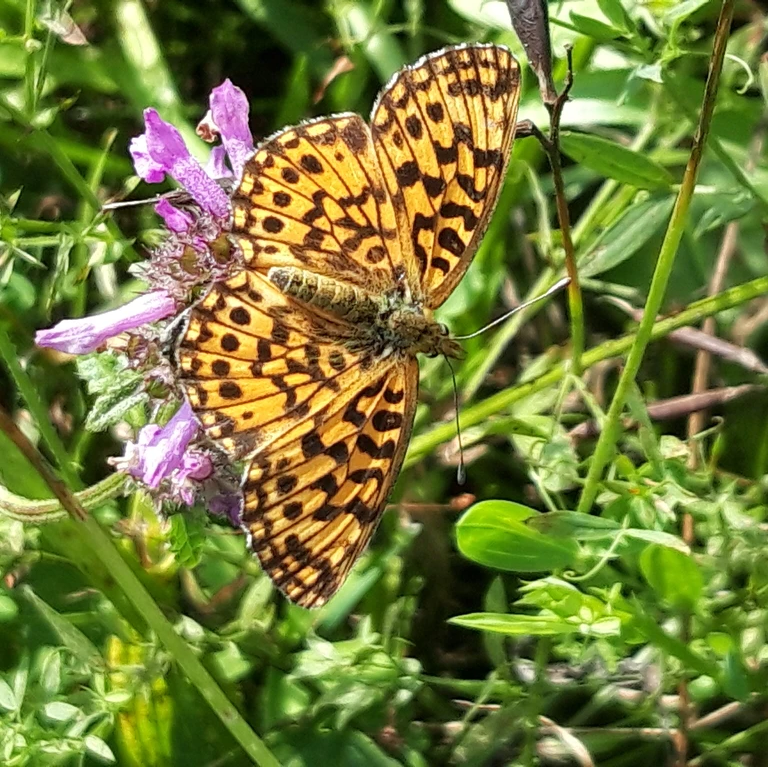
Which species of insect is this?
Boloria dia
